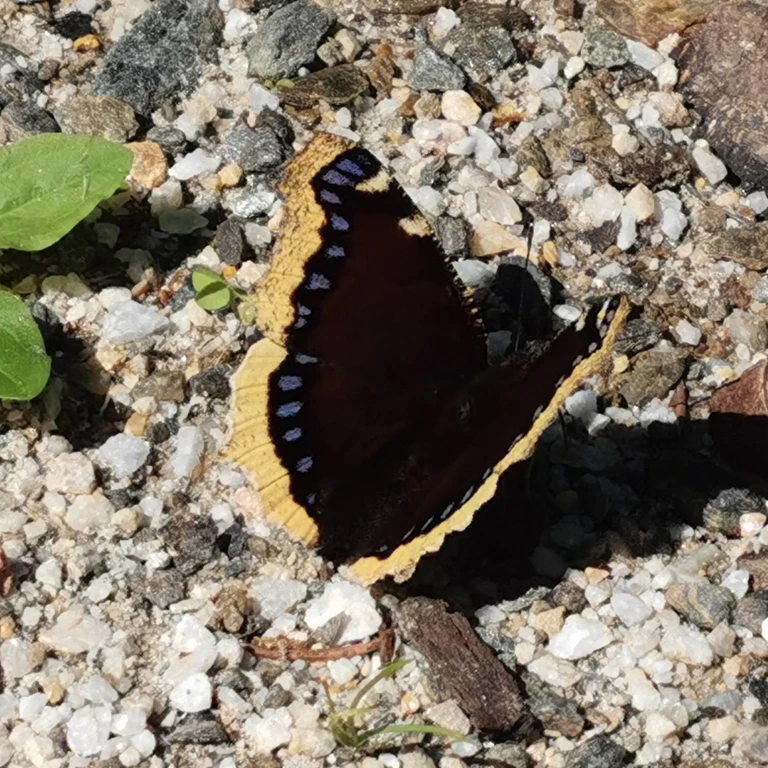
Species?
Nymphalis antiopa
